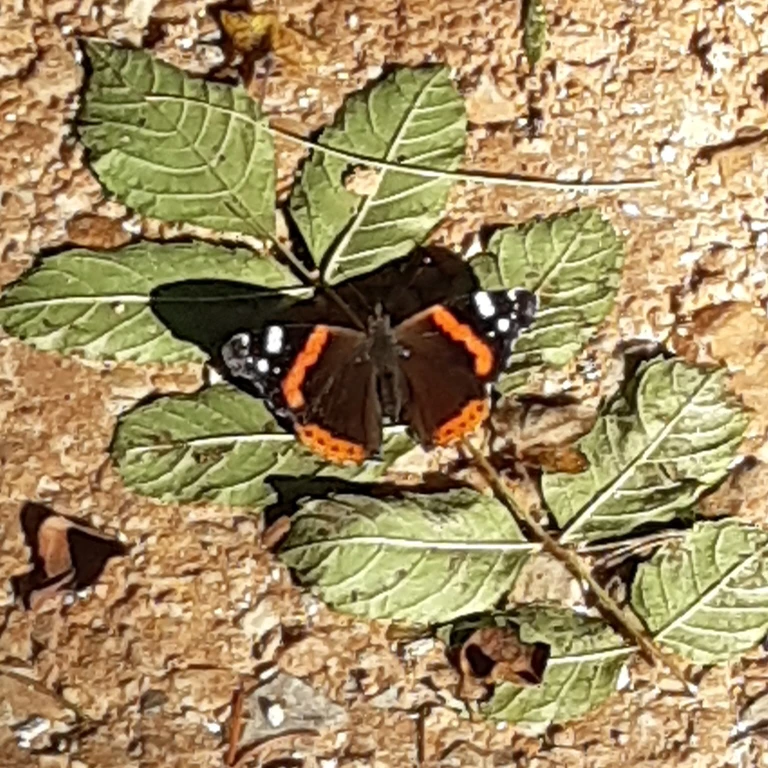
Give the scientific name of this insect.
Vanessa atalanta
